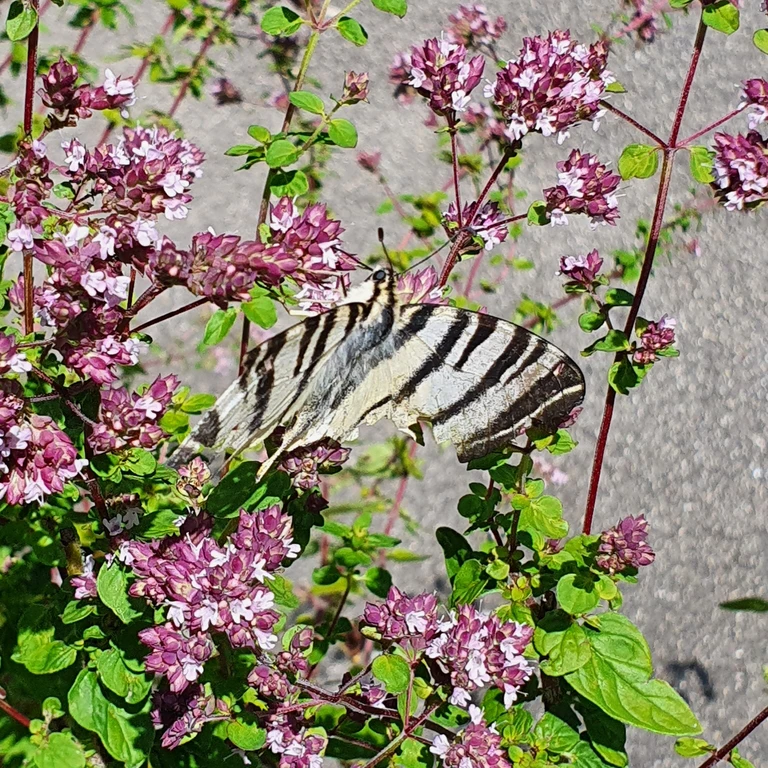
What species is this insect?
Iphiclides podalirius
